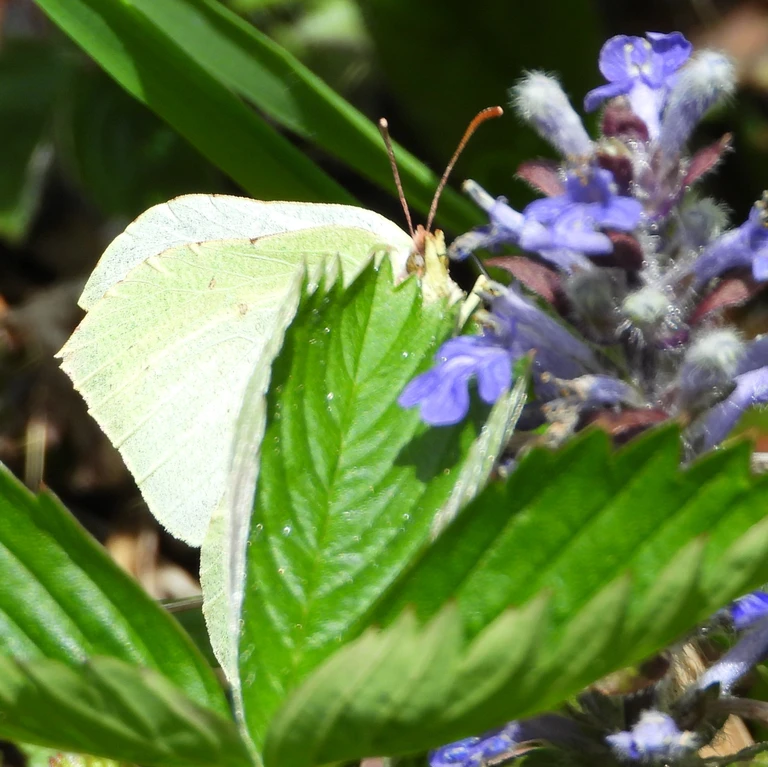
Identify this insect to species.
Gonepteryx rhamni
